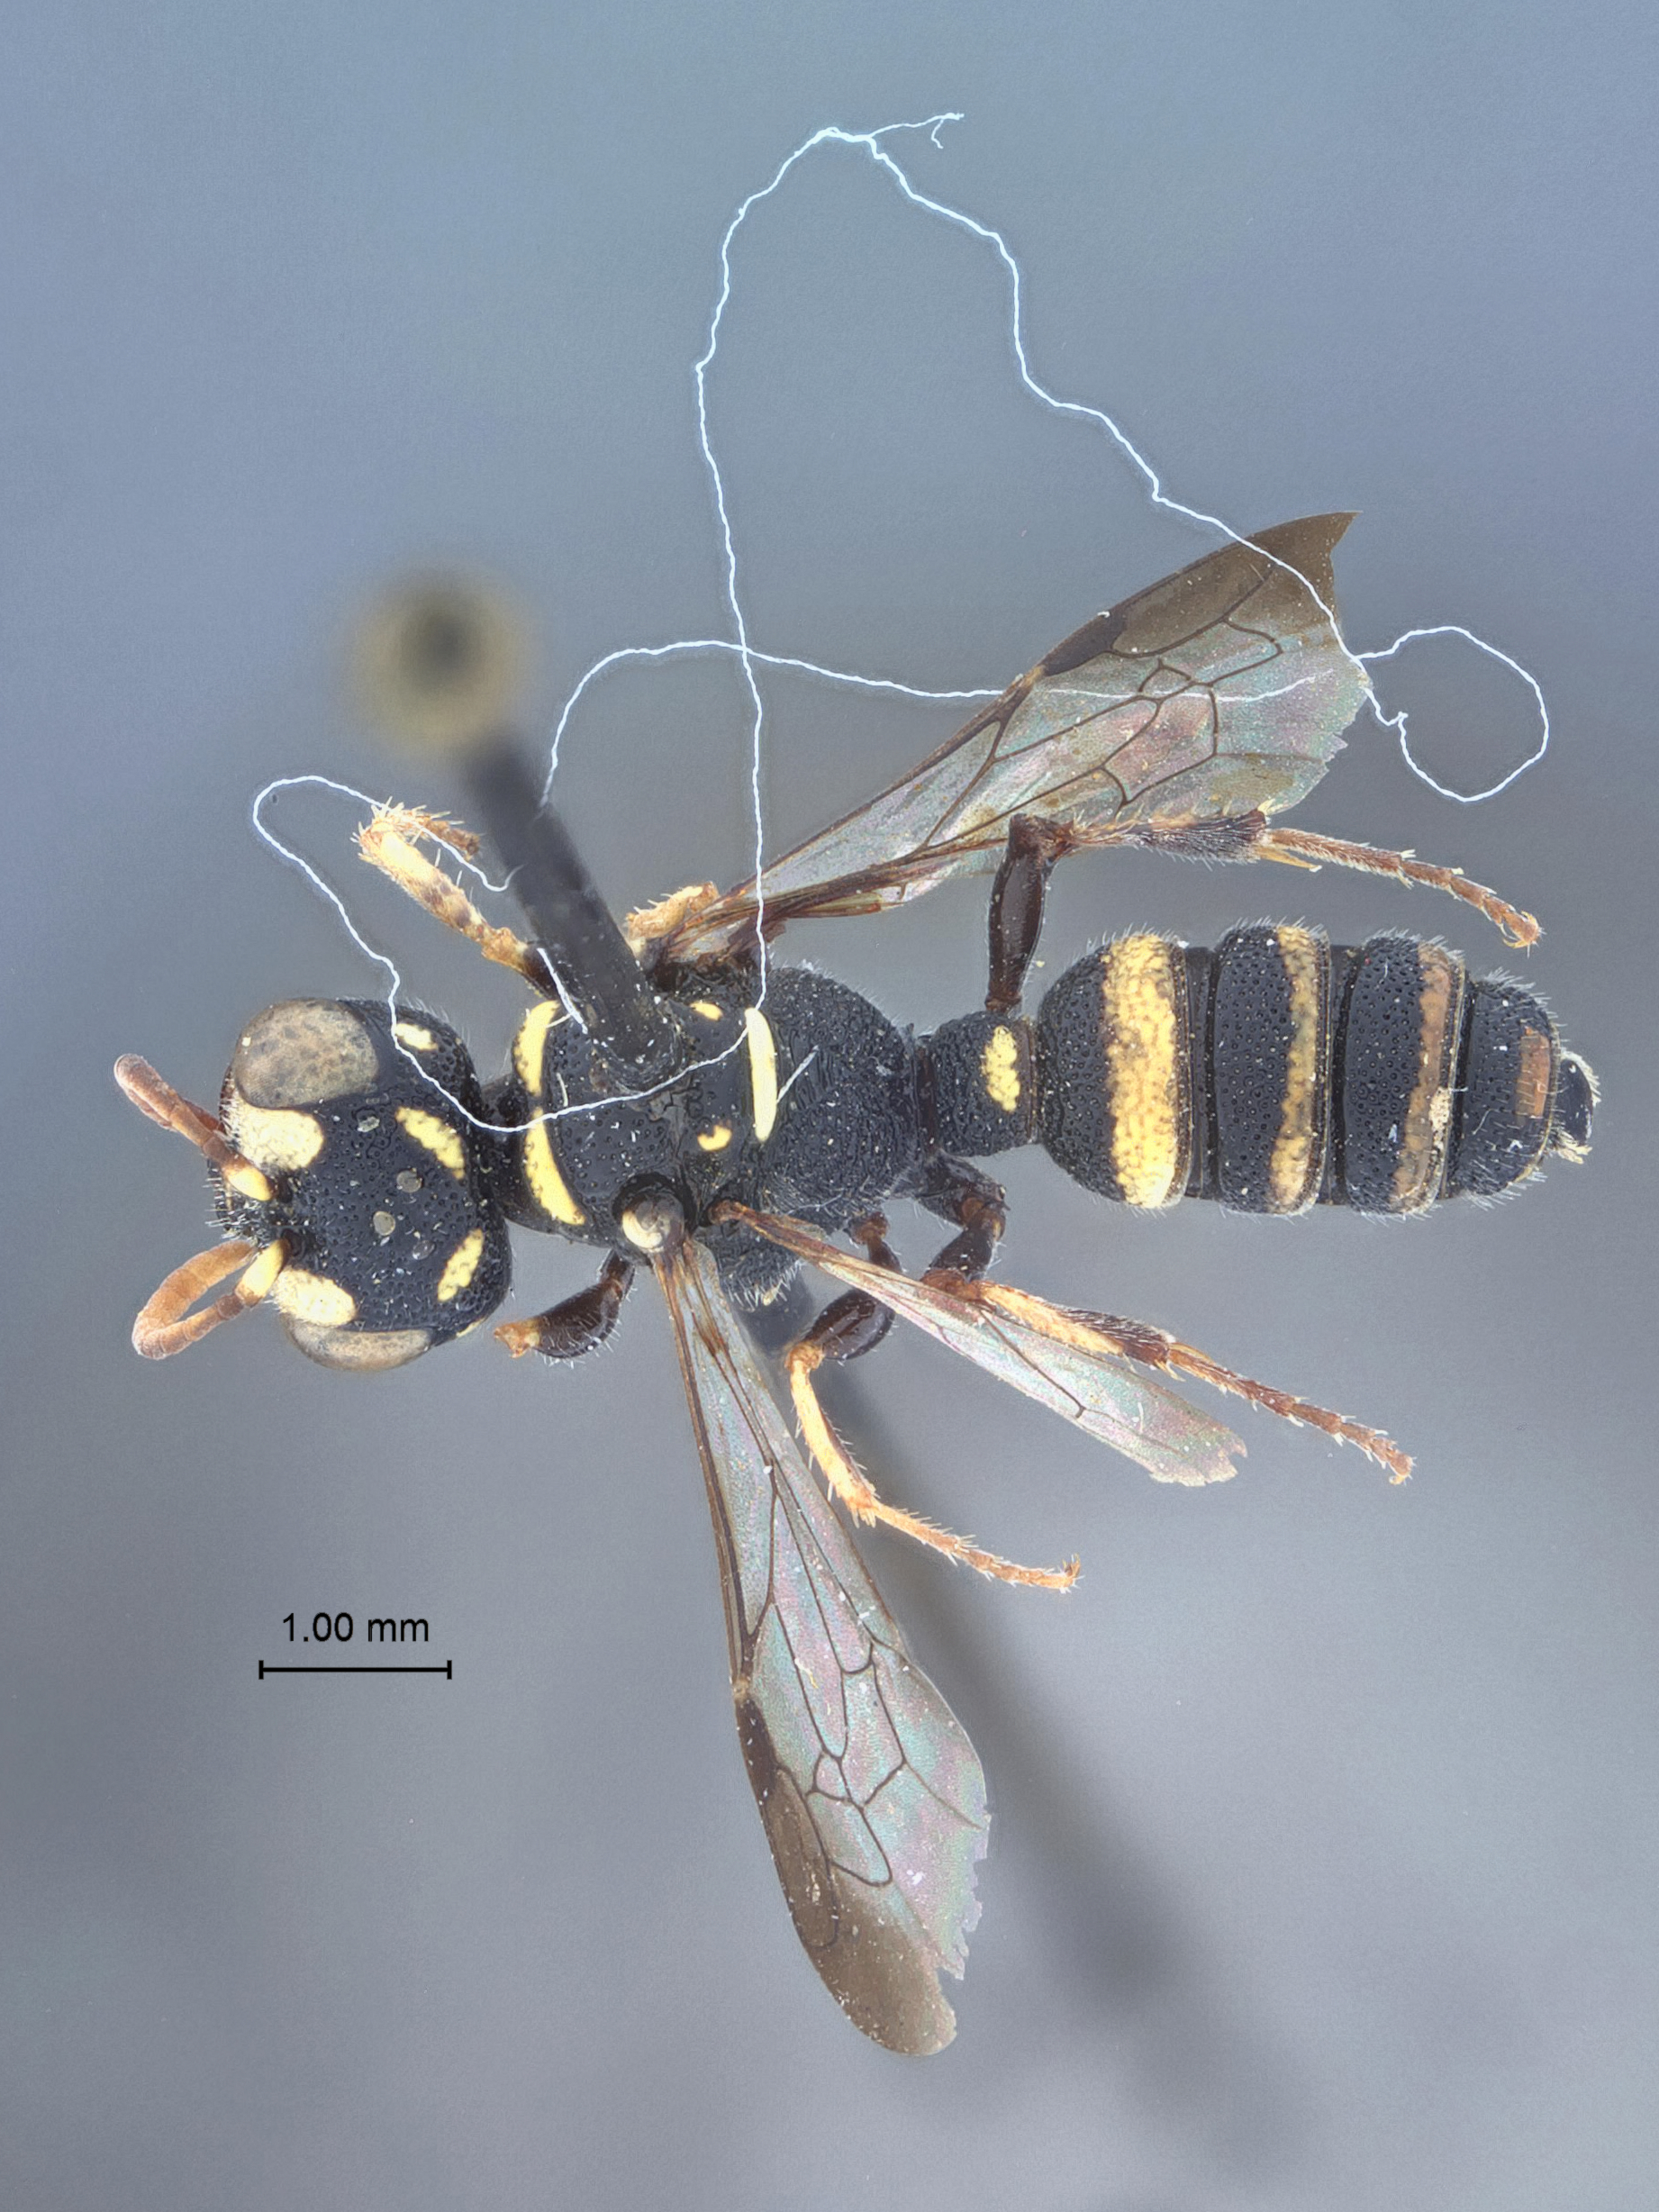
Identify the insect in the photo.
Cerceris crandalli
